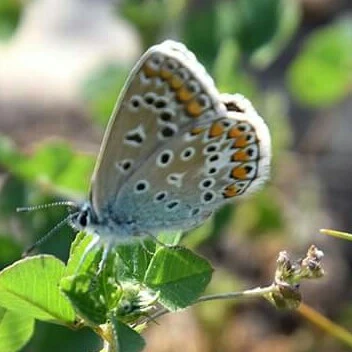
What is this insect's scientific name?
Polyommatus icarus
